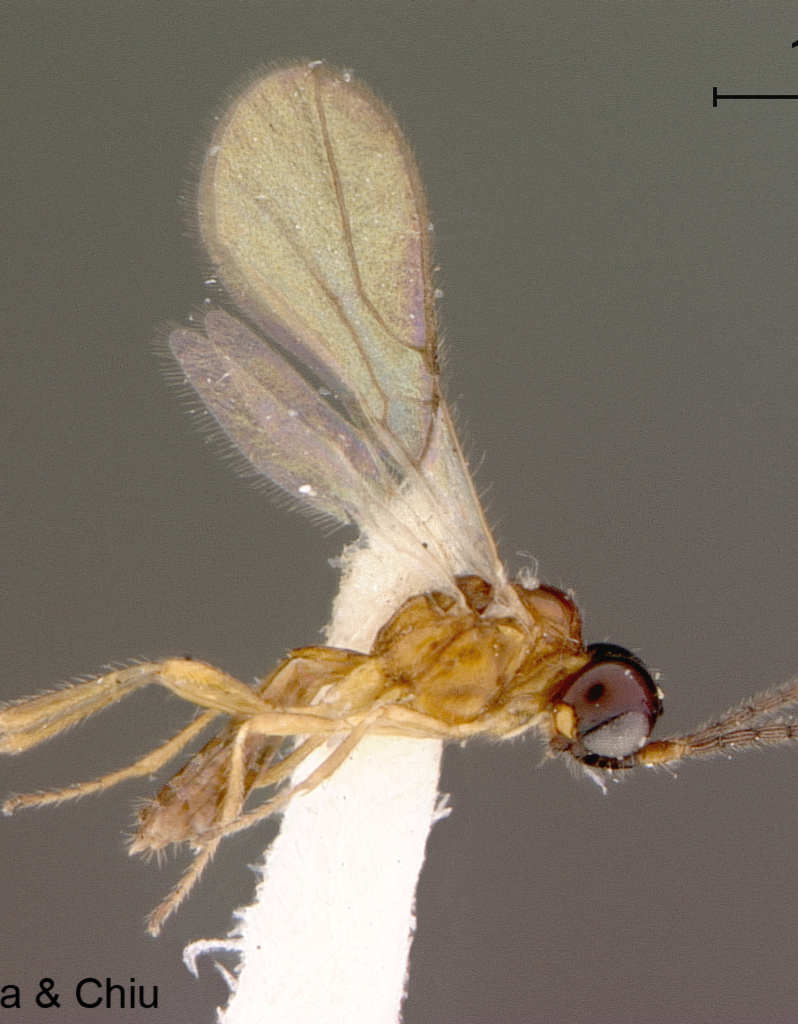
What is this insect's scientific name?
Synaldis blantoni
